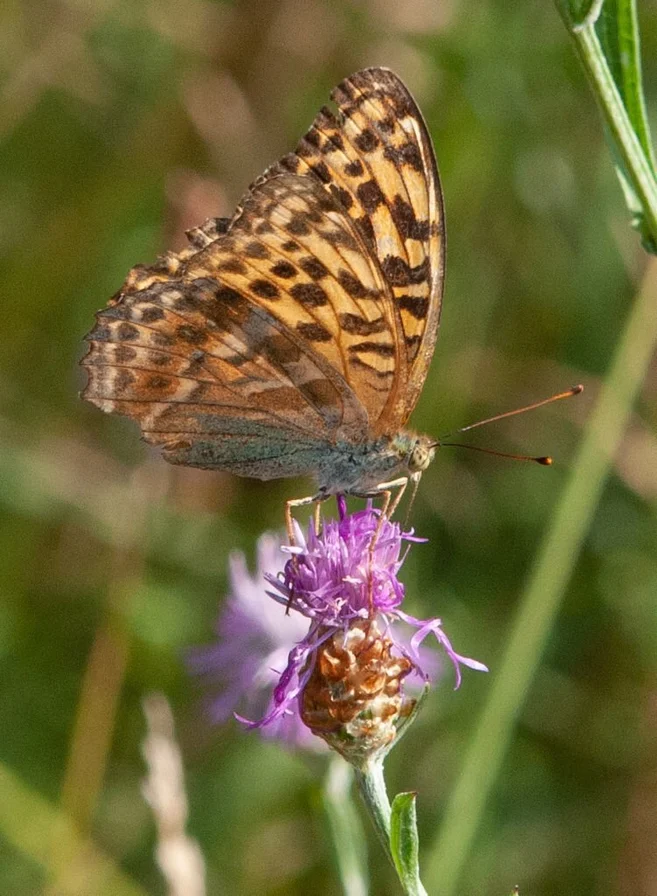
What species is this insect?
Argynnis paphia
